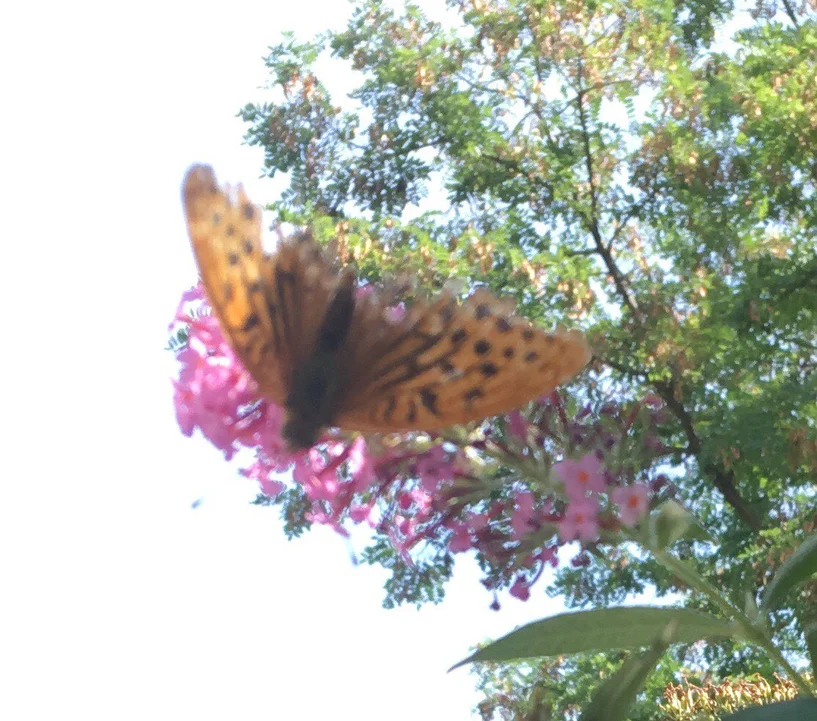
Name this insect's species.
Argynnis paphia
